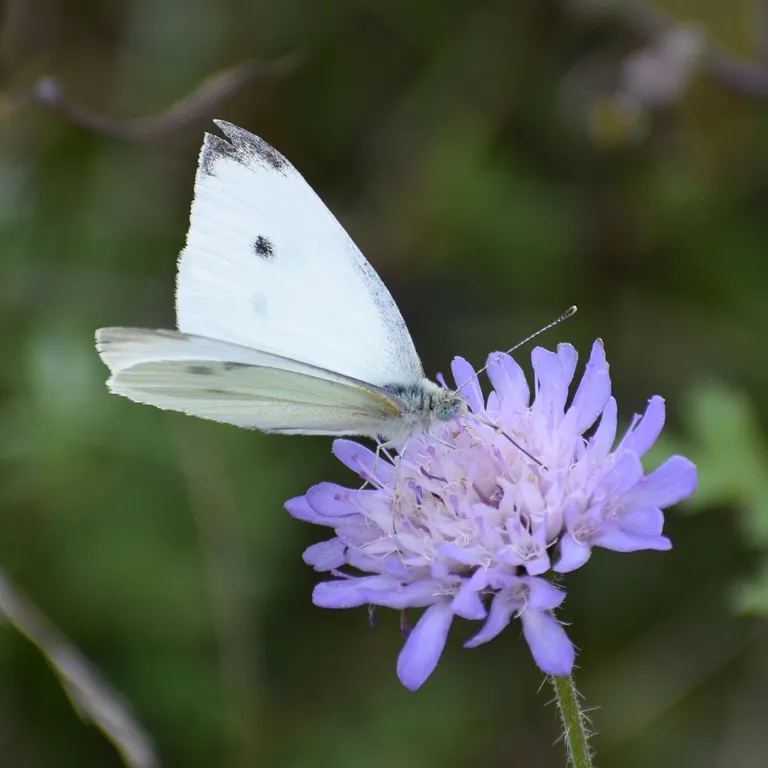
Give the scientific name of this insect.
Pieris rapae
